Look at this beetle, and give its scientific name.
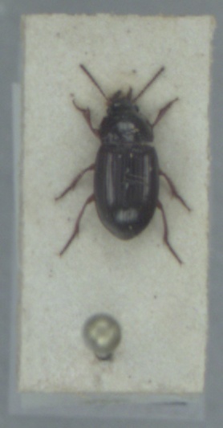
Amara infima
